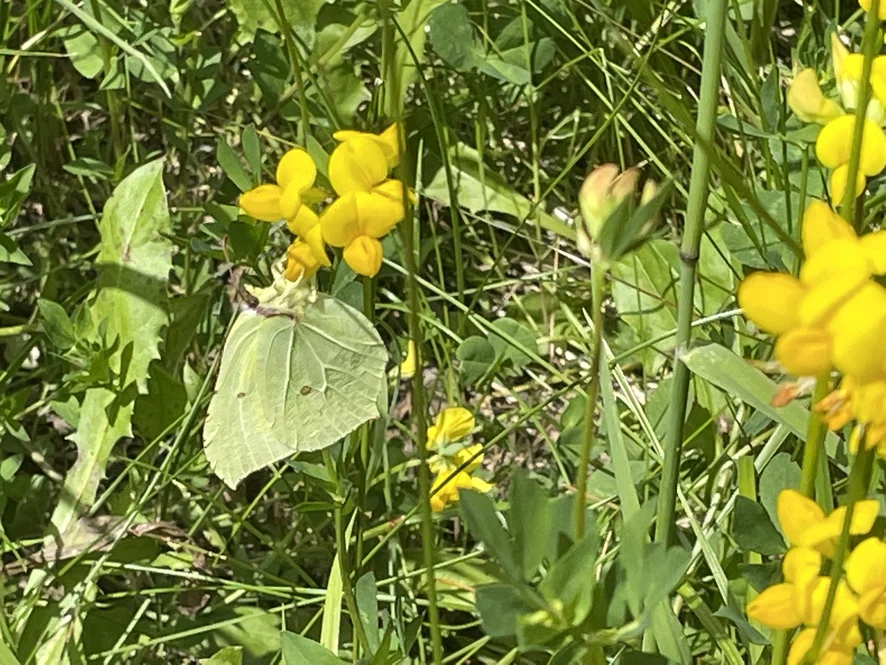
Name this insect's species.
Gonepteryx rhamni
